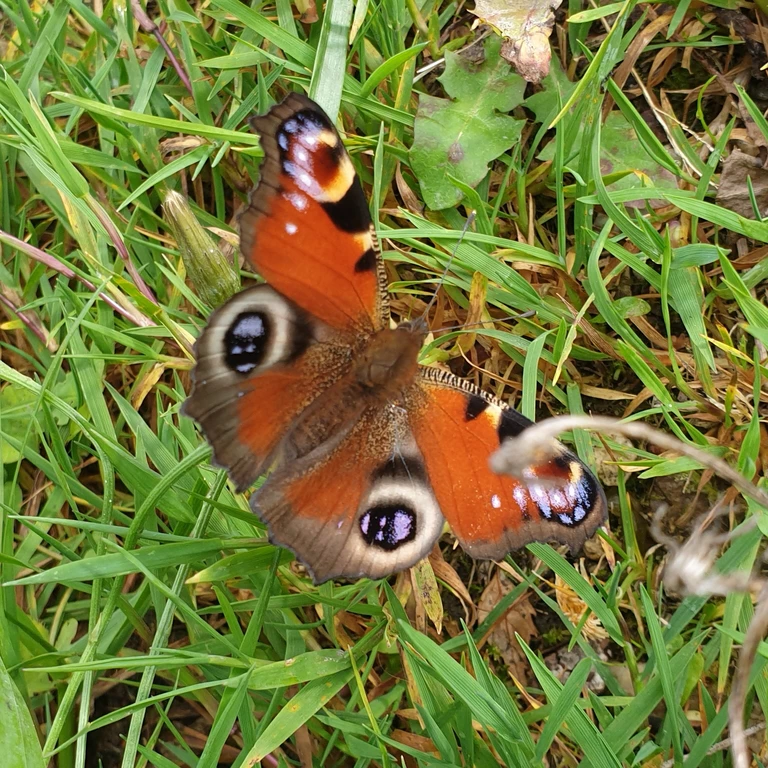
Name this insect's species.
Aglais io
